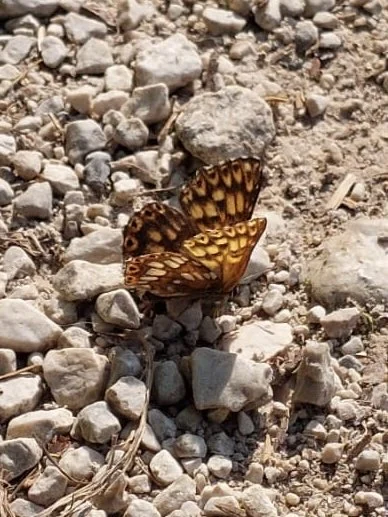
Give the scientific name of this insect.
Hamearis lucina
